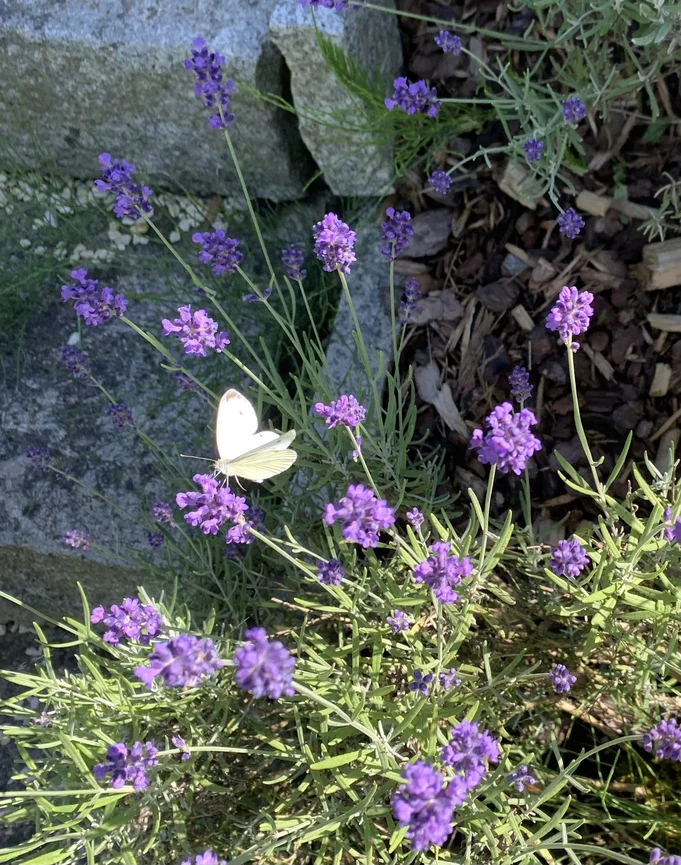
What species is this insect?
Pieris napi
